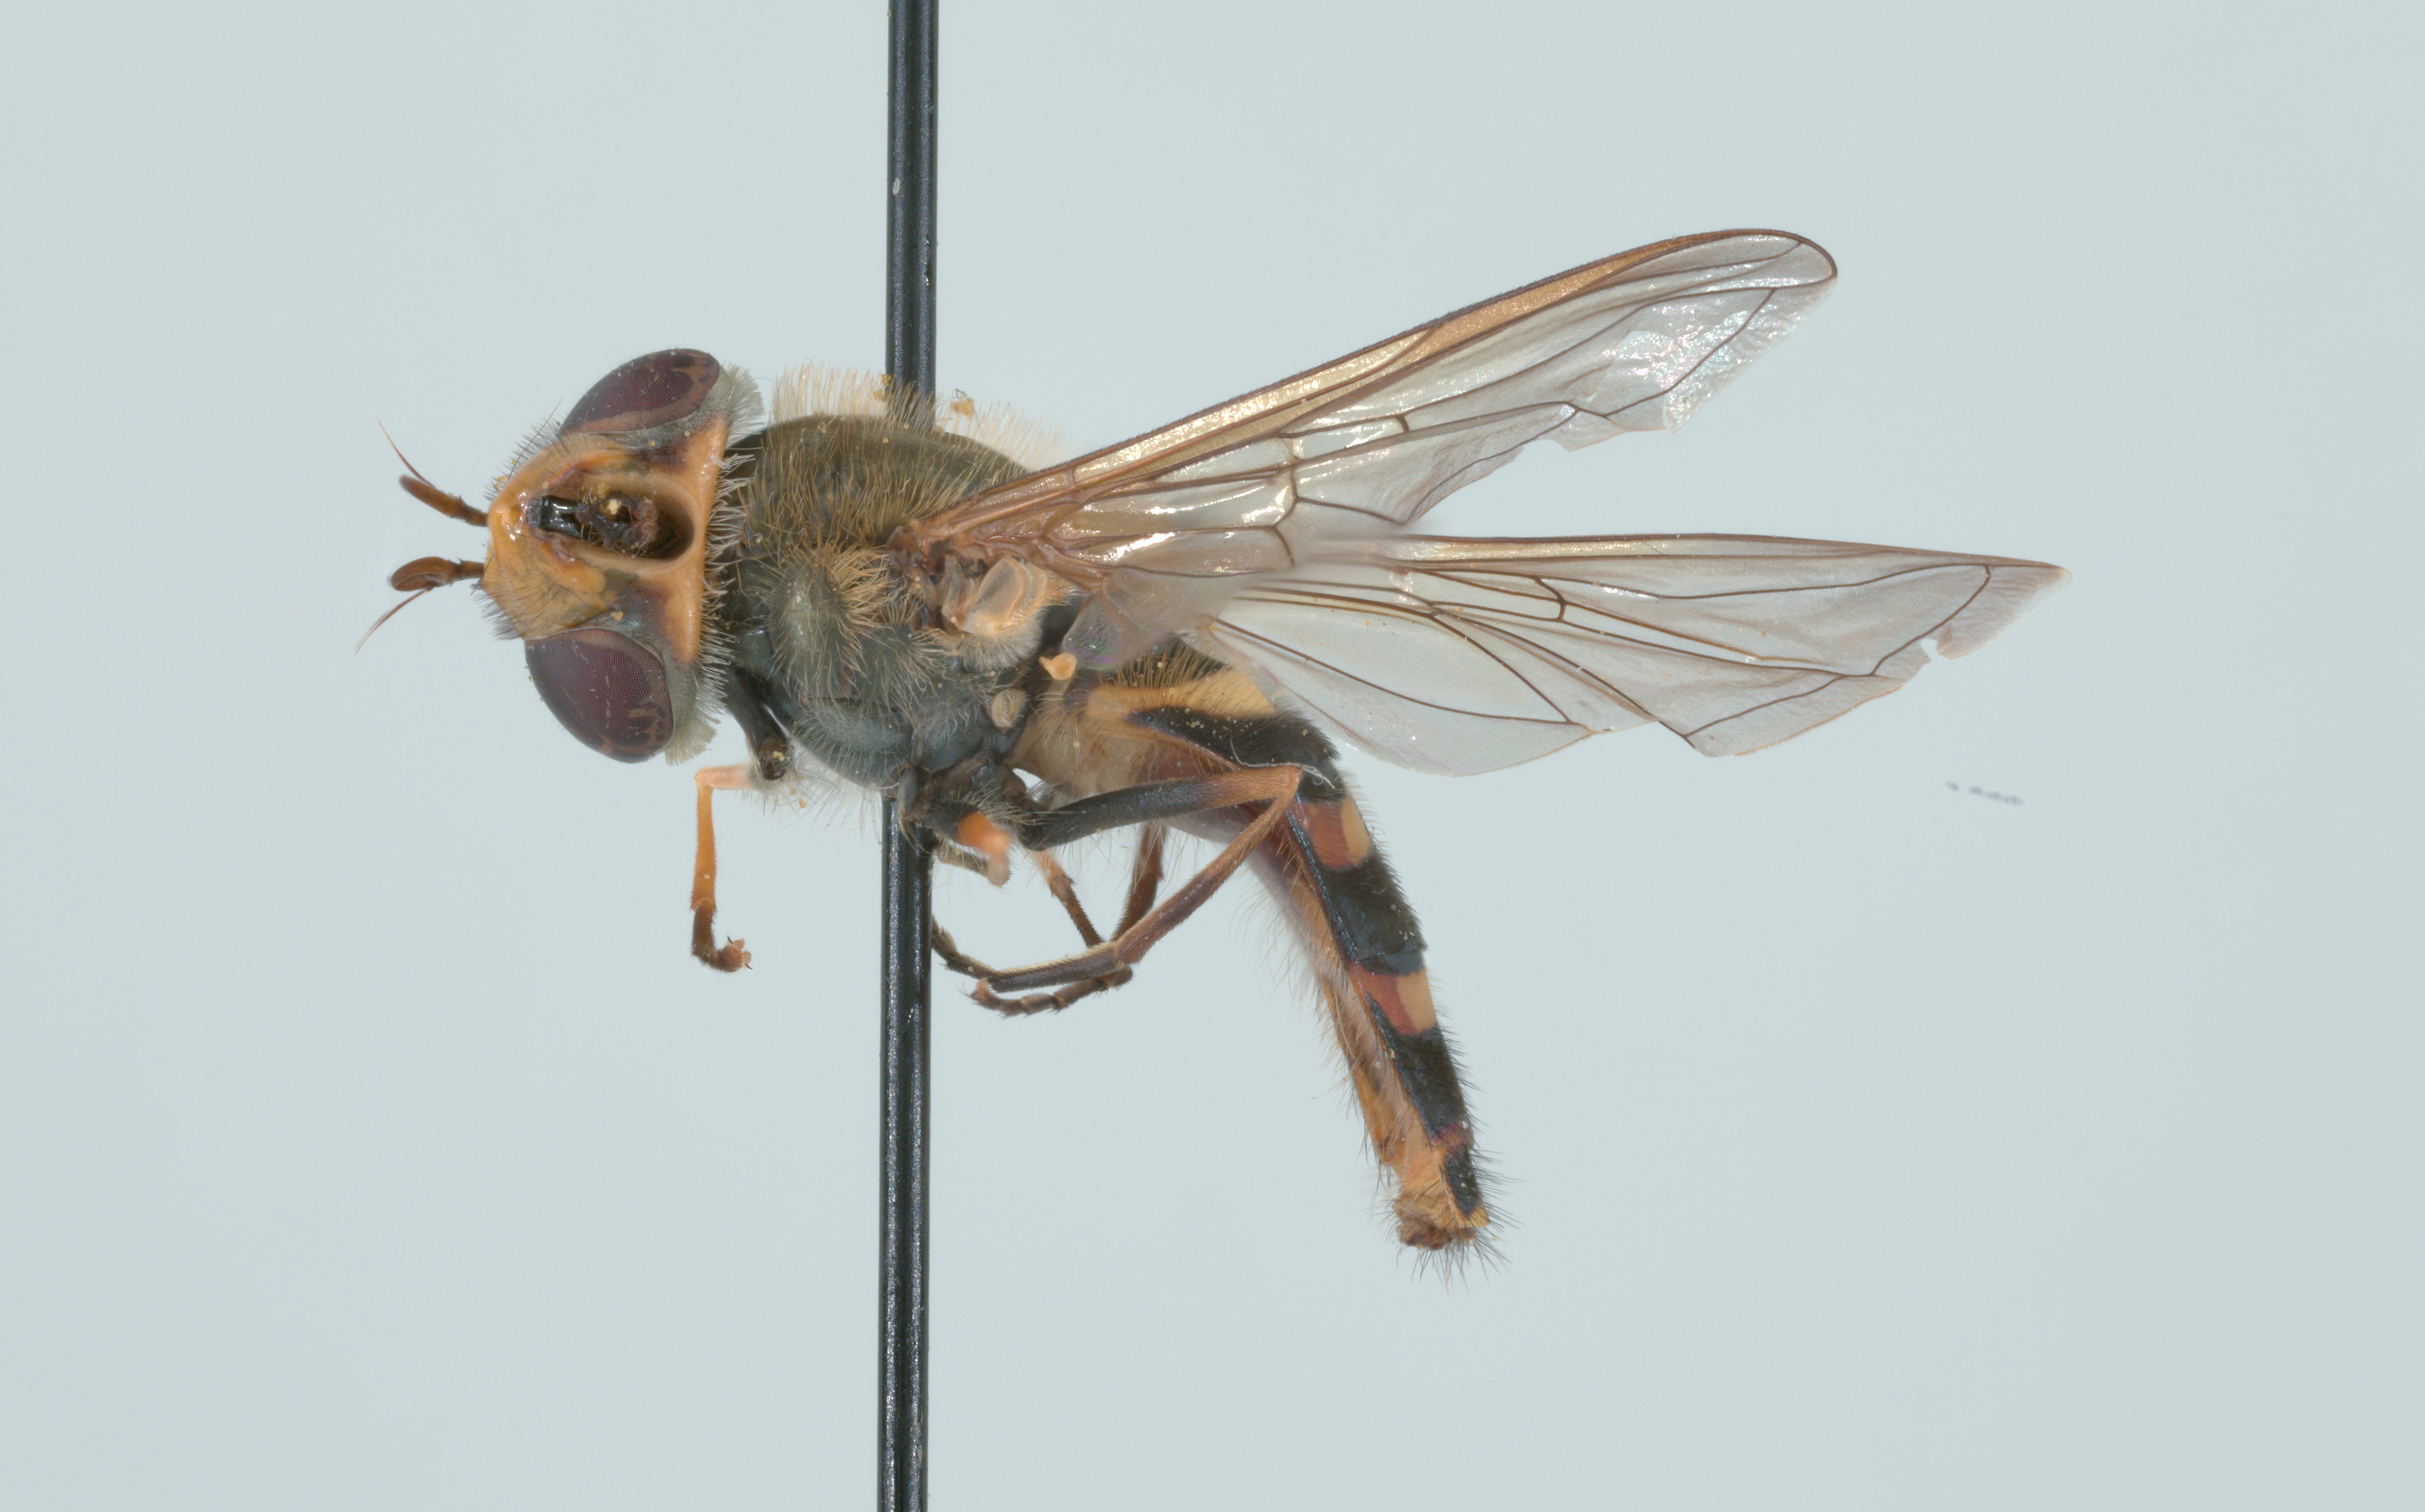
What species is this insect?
Syrphus torvus
